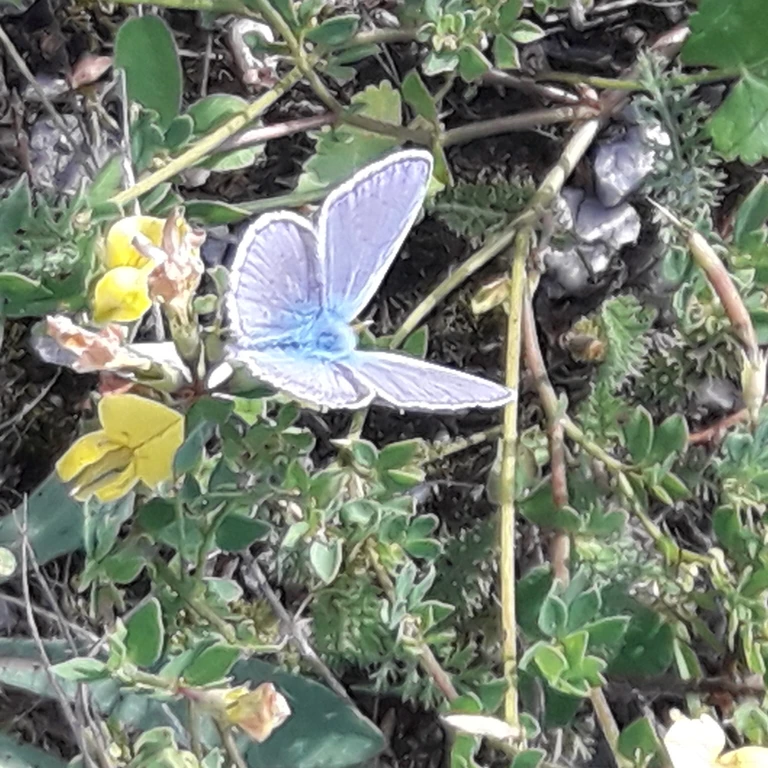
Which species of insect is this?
Polyommatus icarus
